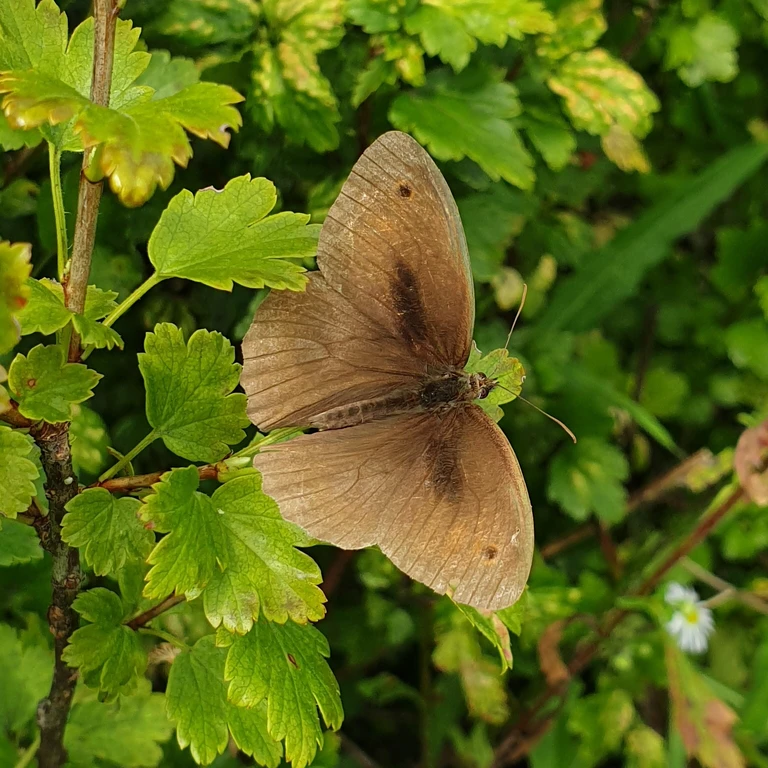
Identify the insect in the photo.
Maniola jurtina
